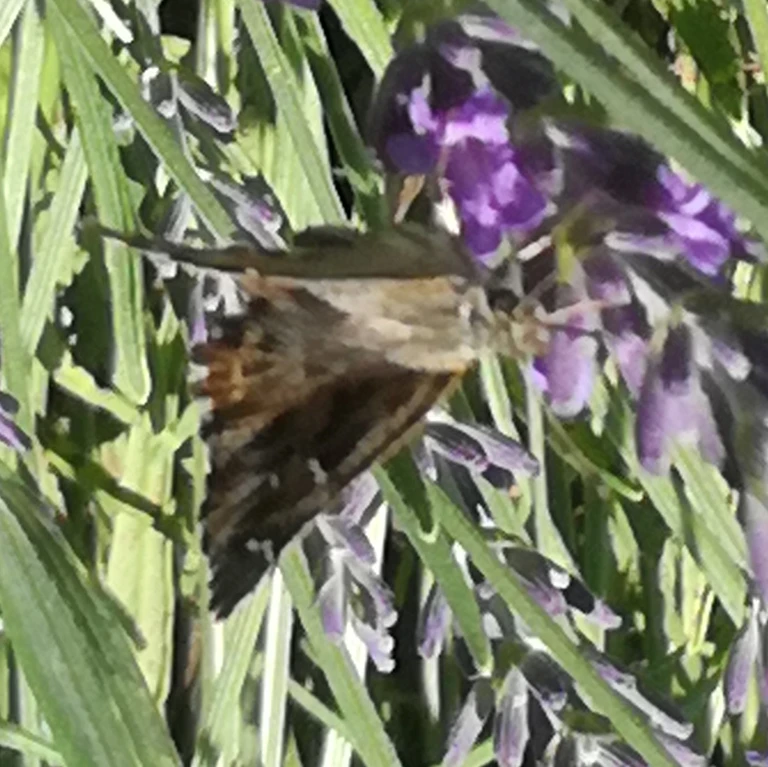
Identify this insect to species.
Carcharodus alceae
